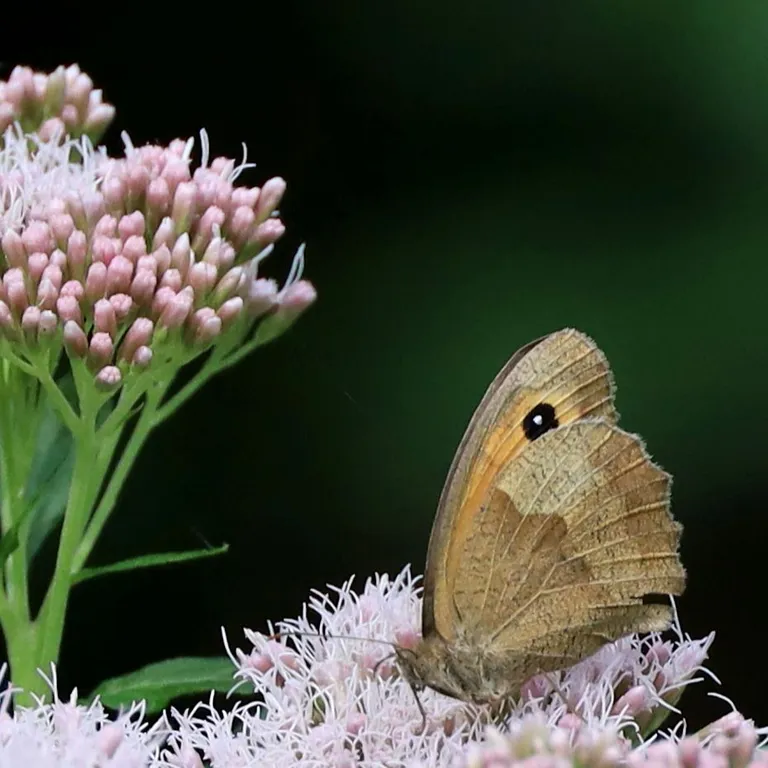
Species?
Maniola jurtina
